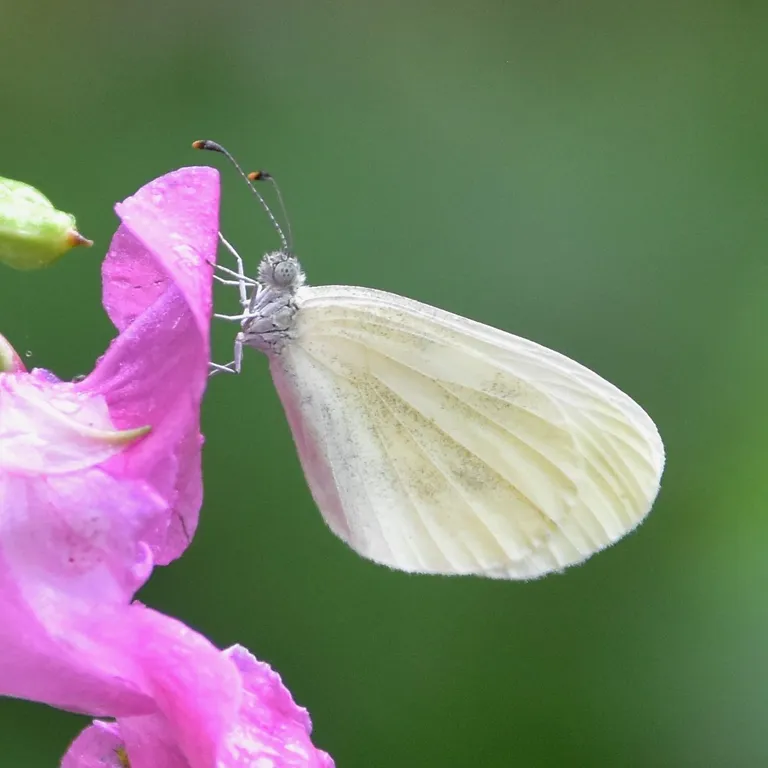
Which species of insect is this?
Leptidea sinapis/juvernica
